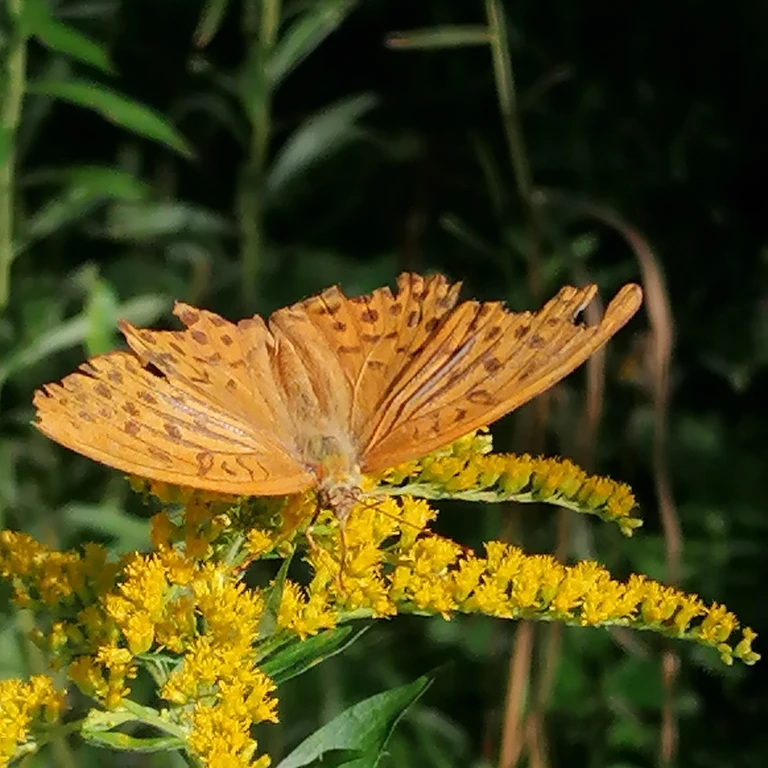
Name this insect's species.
Argynnis paphia
